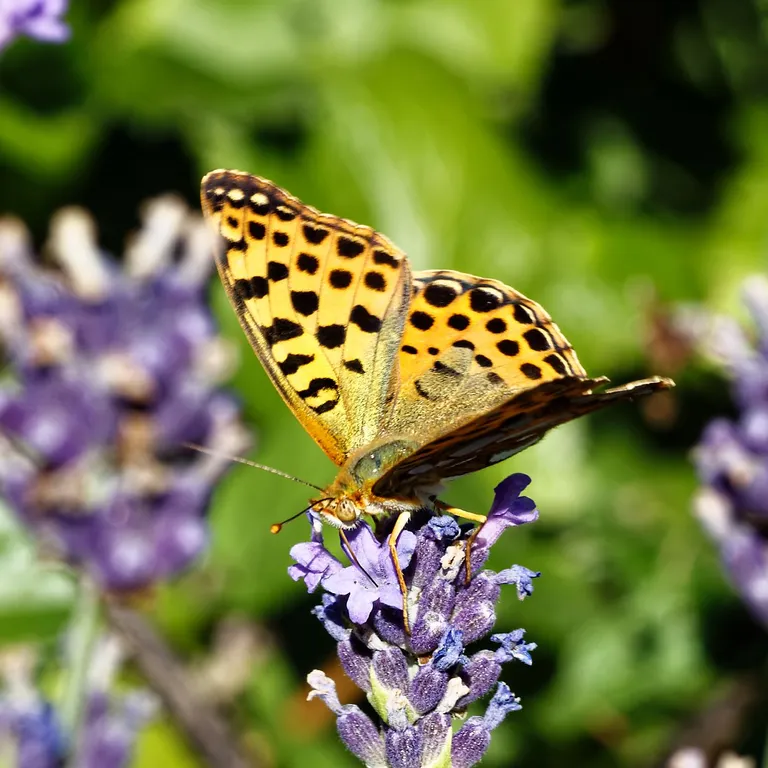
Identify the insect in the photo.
Issoria lathonia
